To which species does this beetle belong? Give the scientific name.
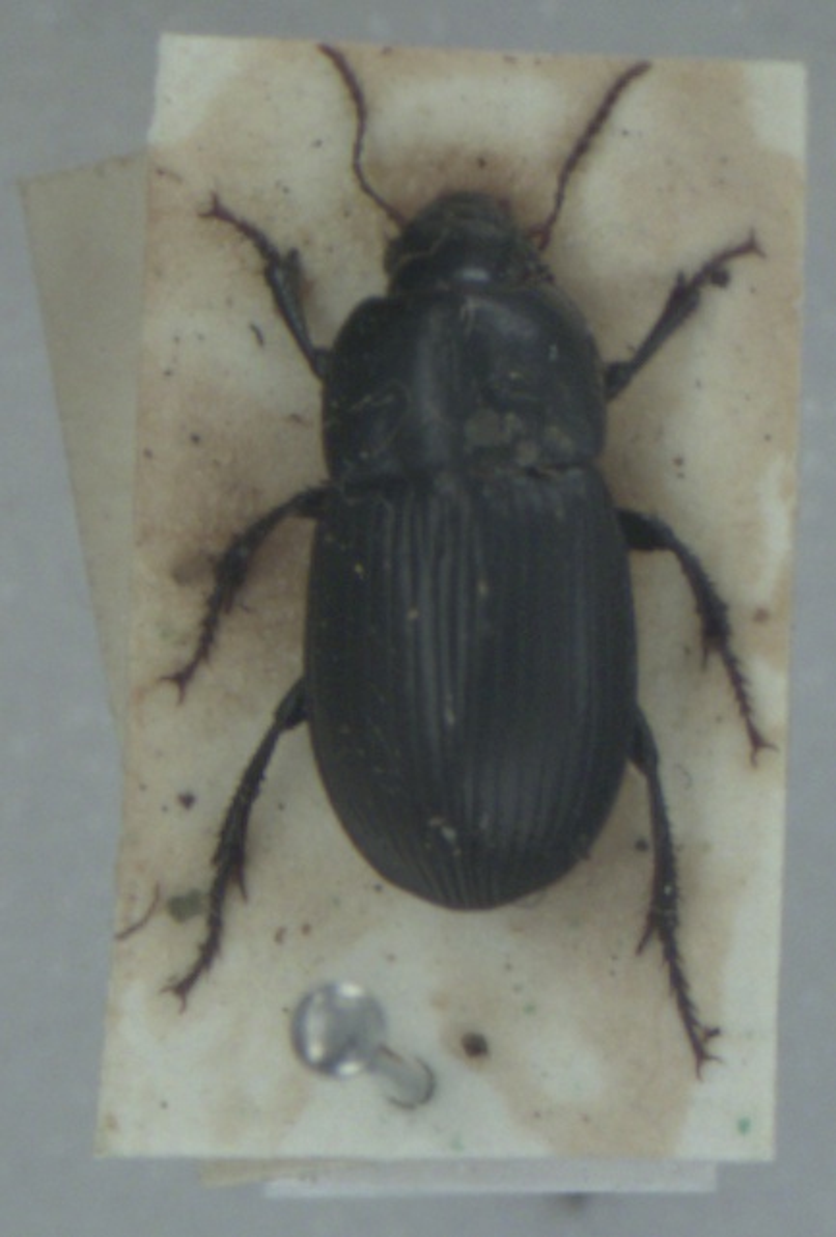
Harpalus serripes
